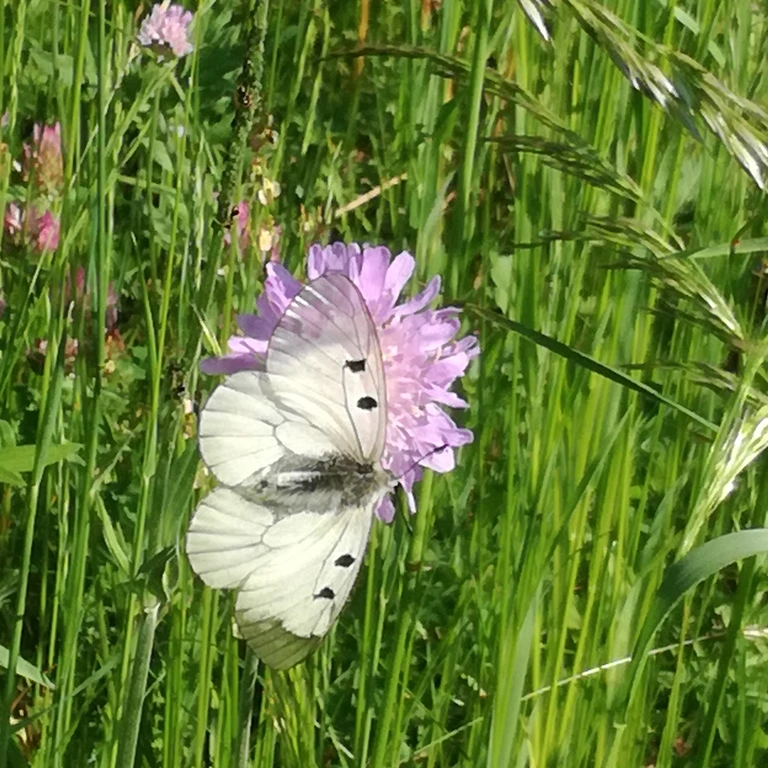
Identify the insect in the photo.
Parnassius mnemosyne
